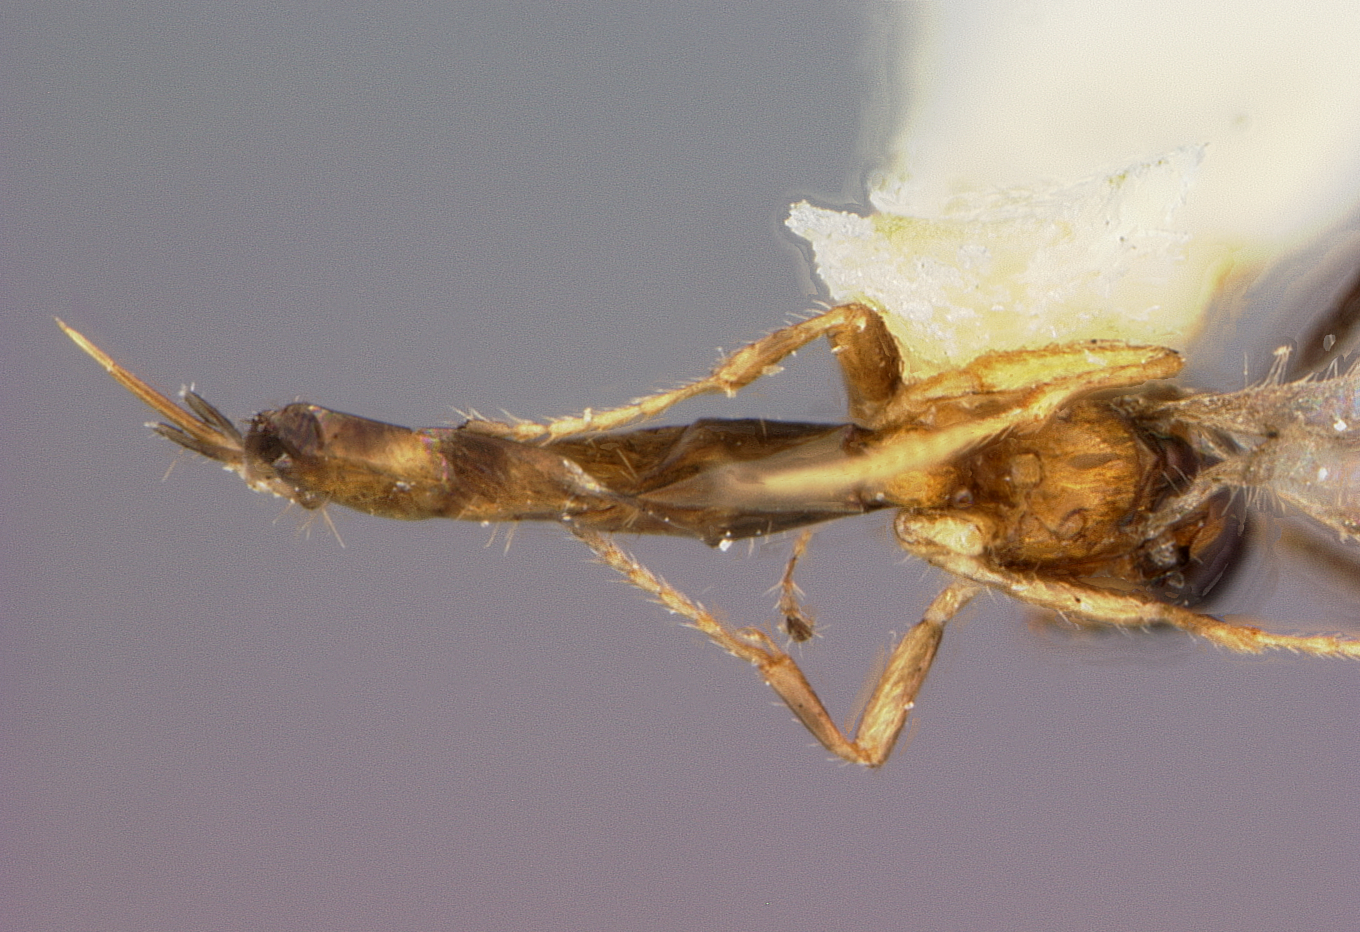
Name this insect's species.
Aspilota cubiceps
